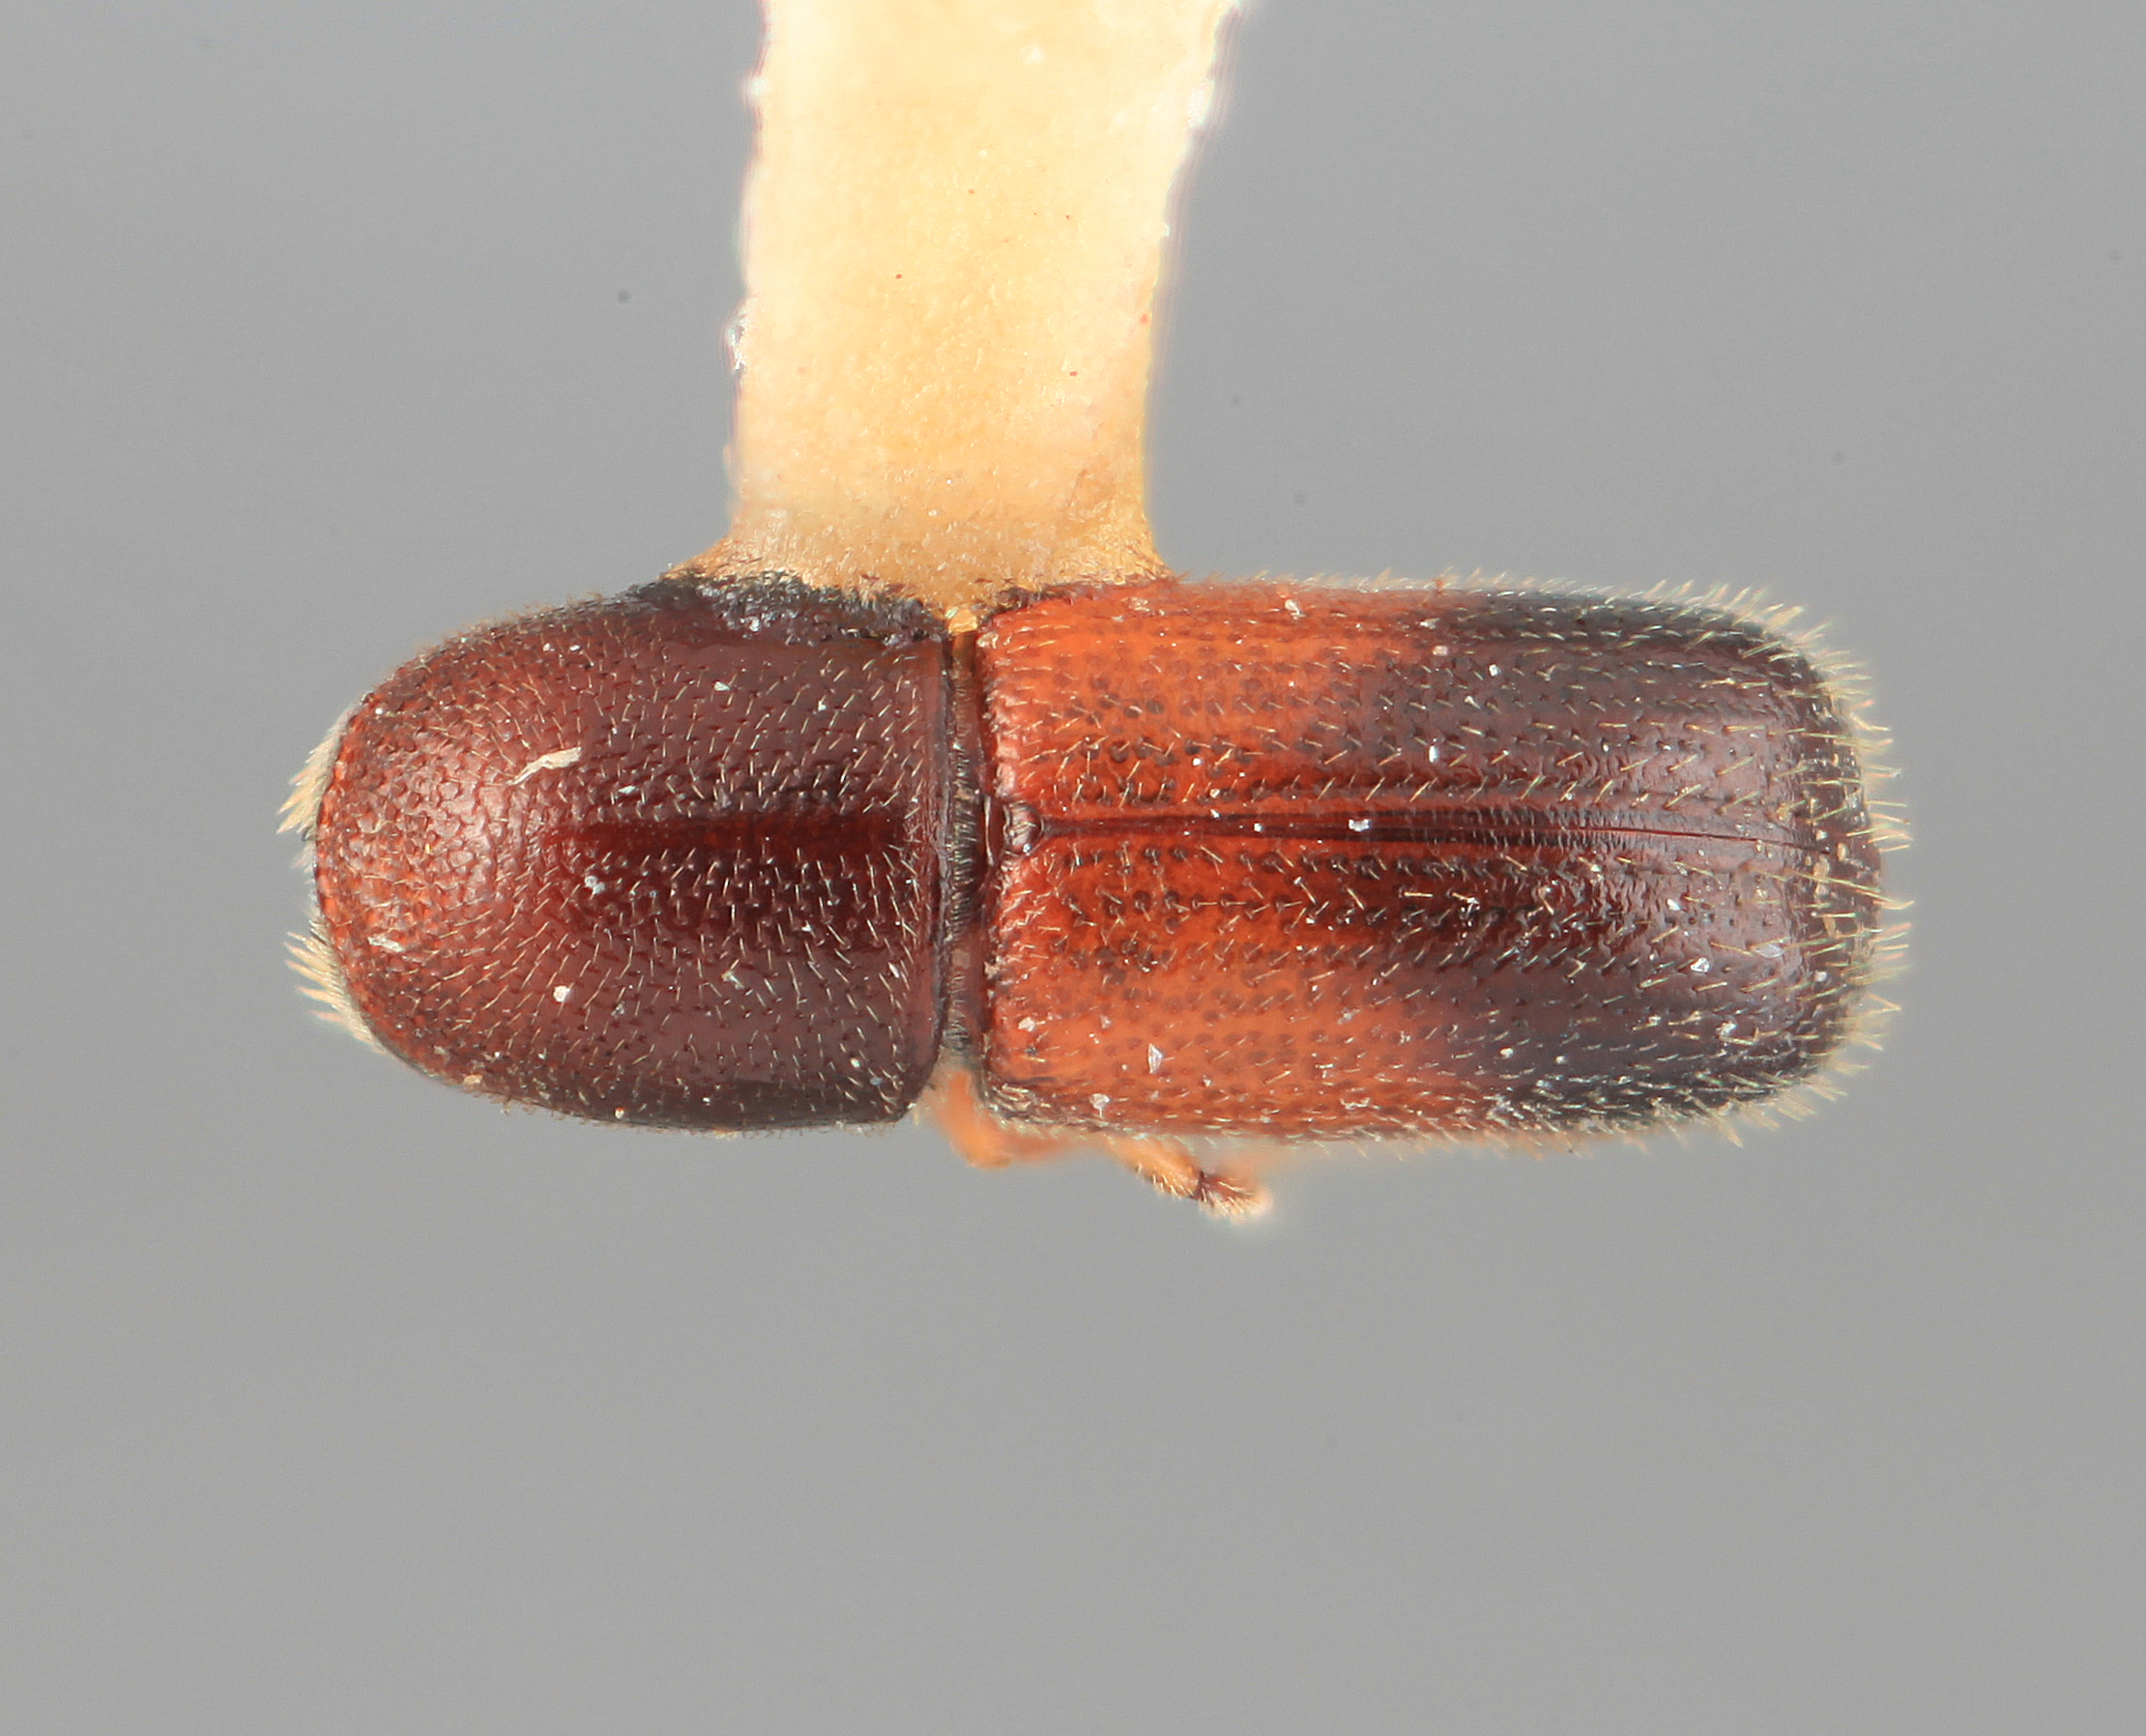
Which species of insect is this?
Araptus delicatus
